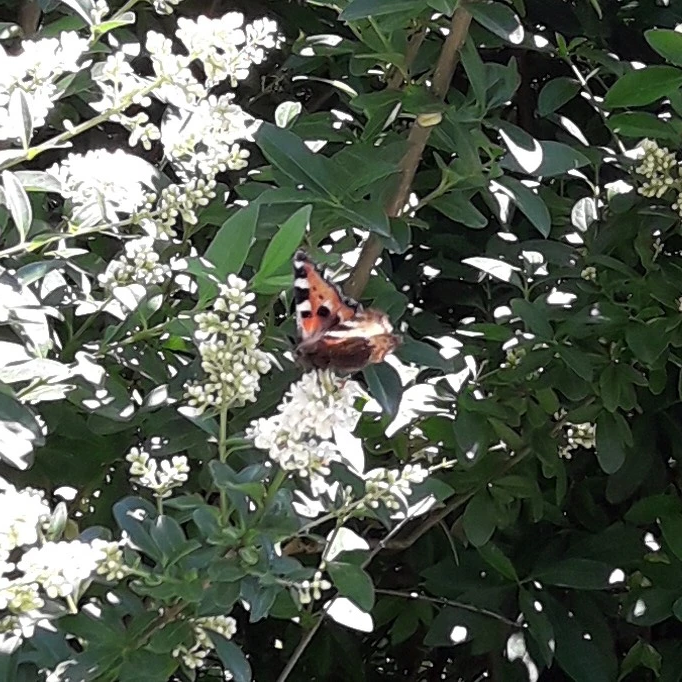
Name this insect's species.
Aglais urticae
